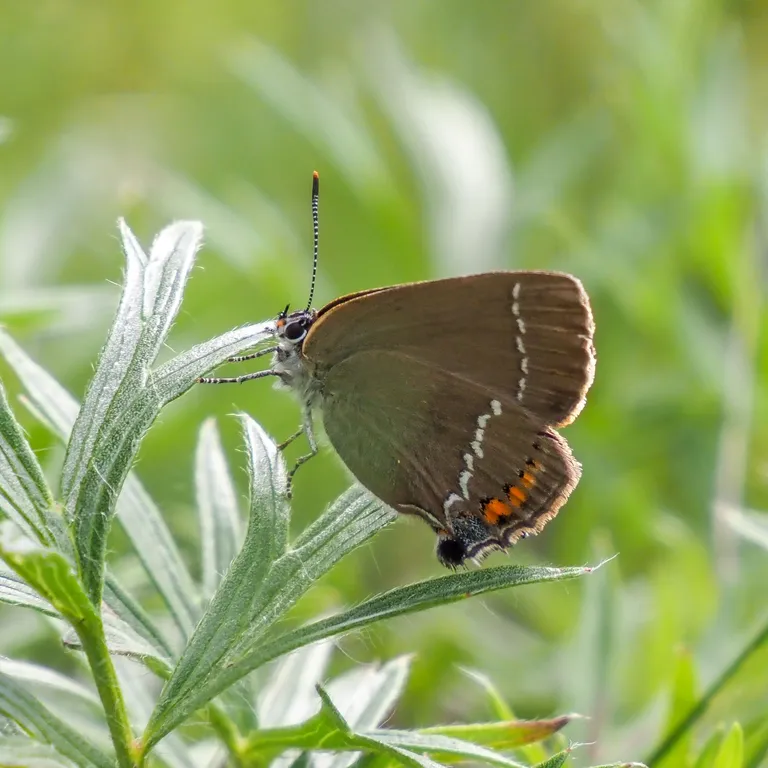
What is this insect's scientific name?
Satyrium spini (also Tuttiola spini)
